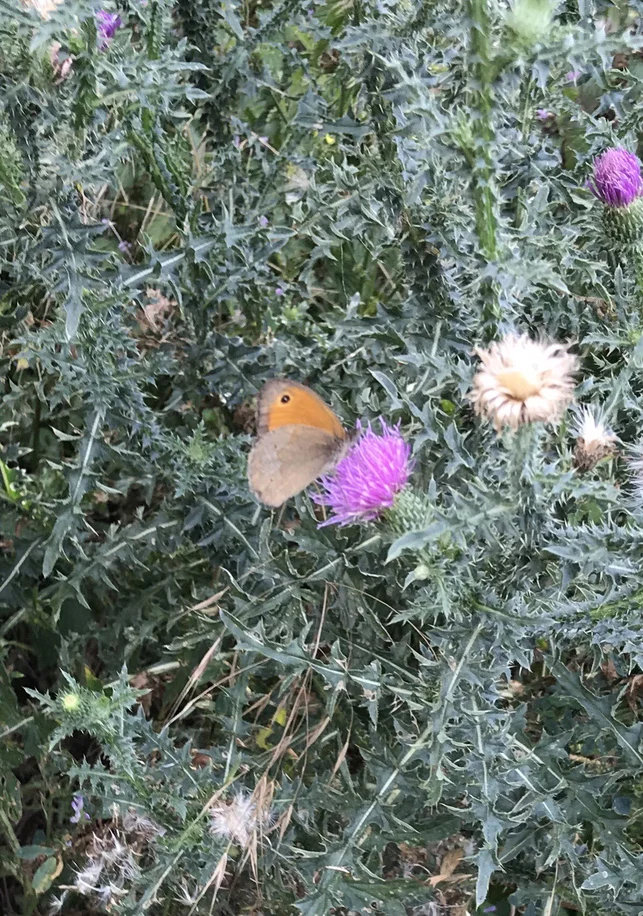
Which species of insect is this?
Maniola jurtina
